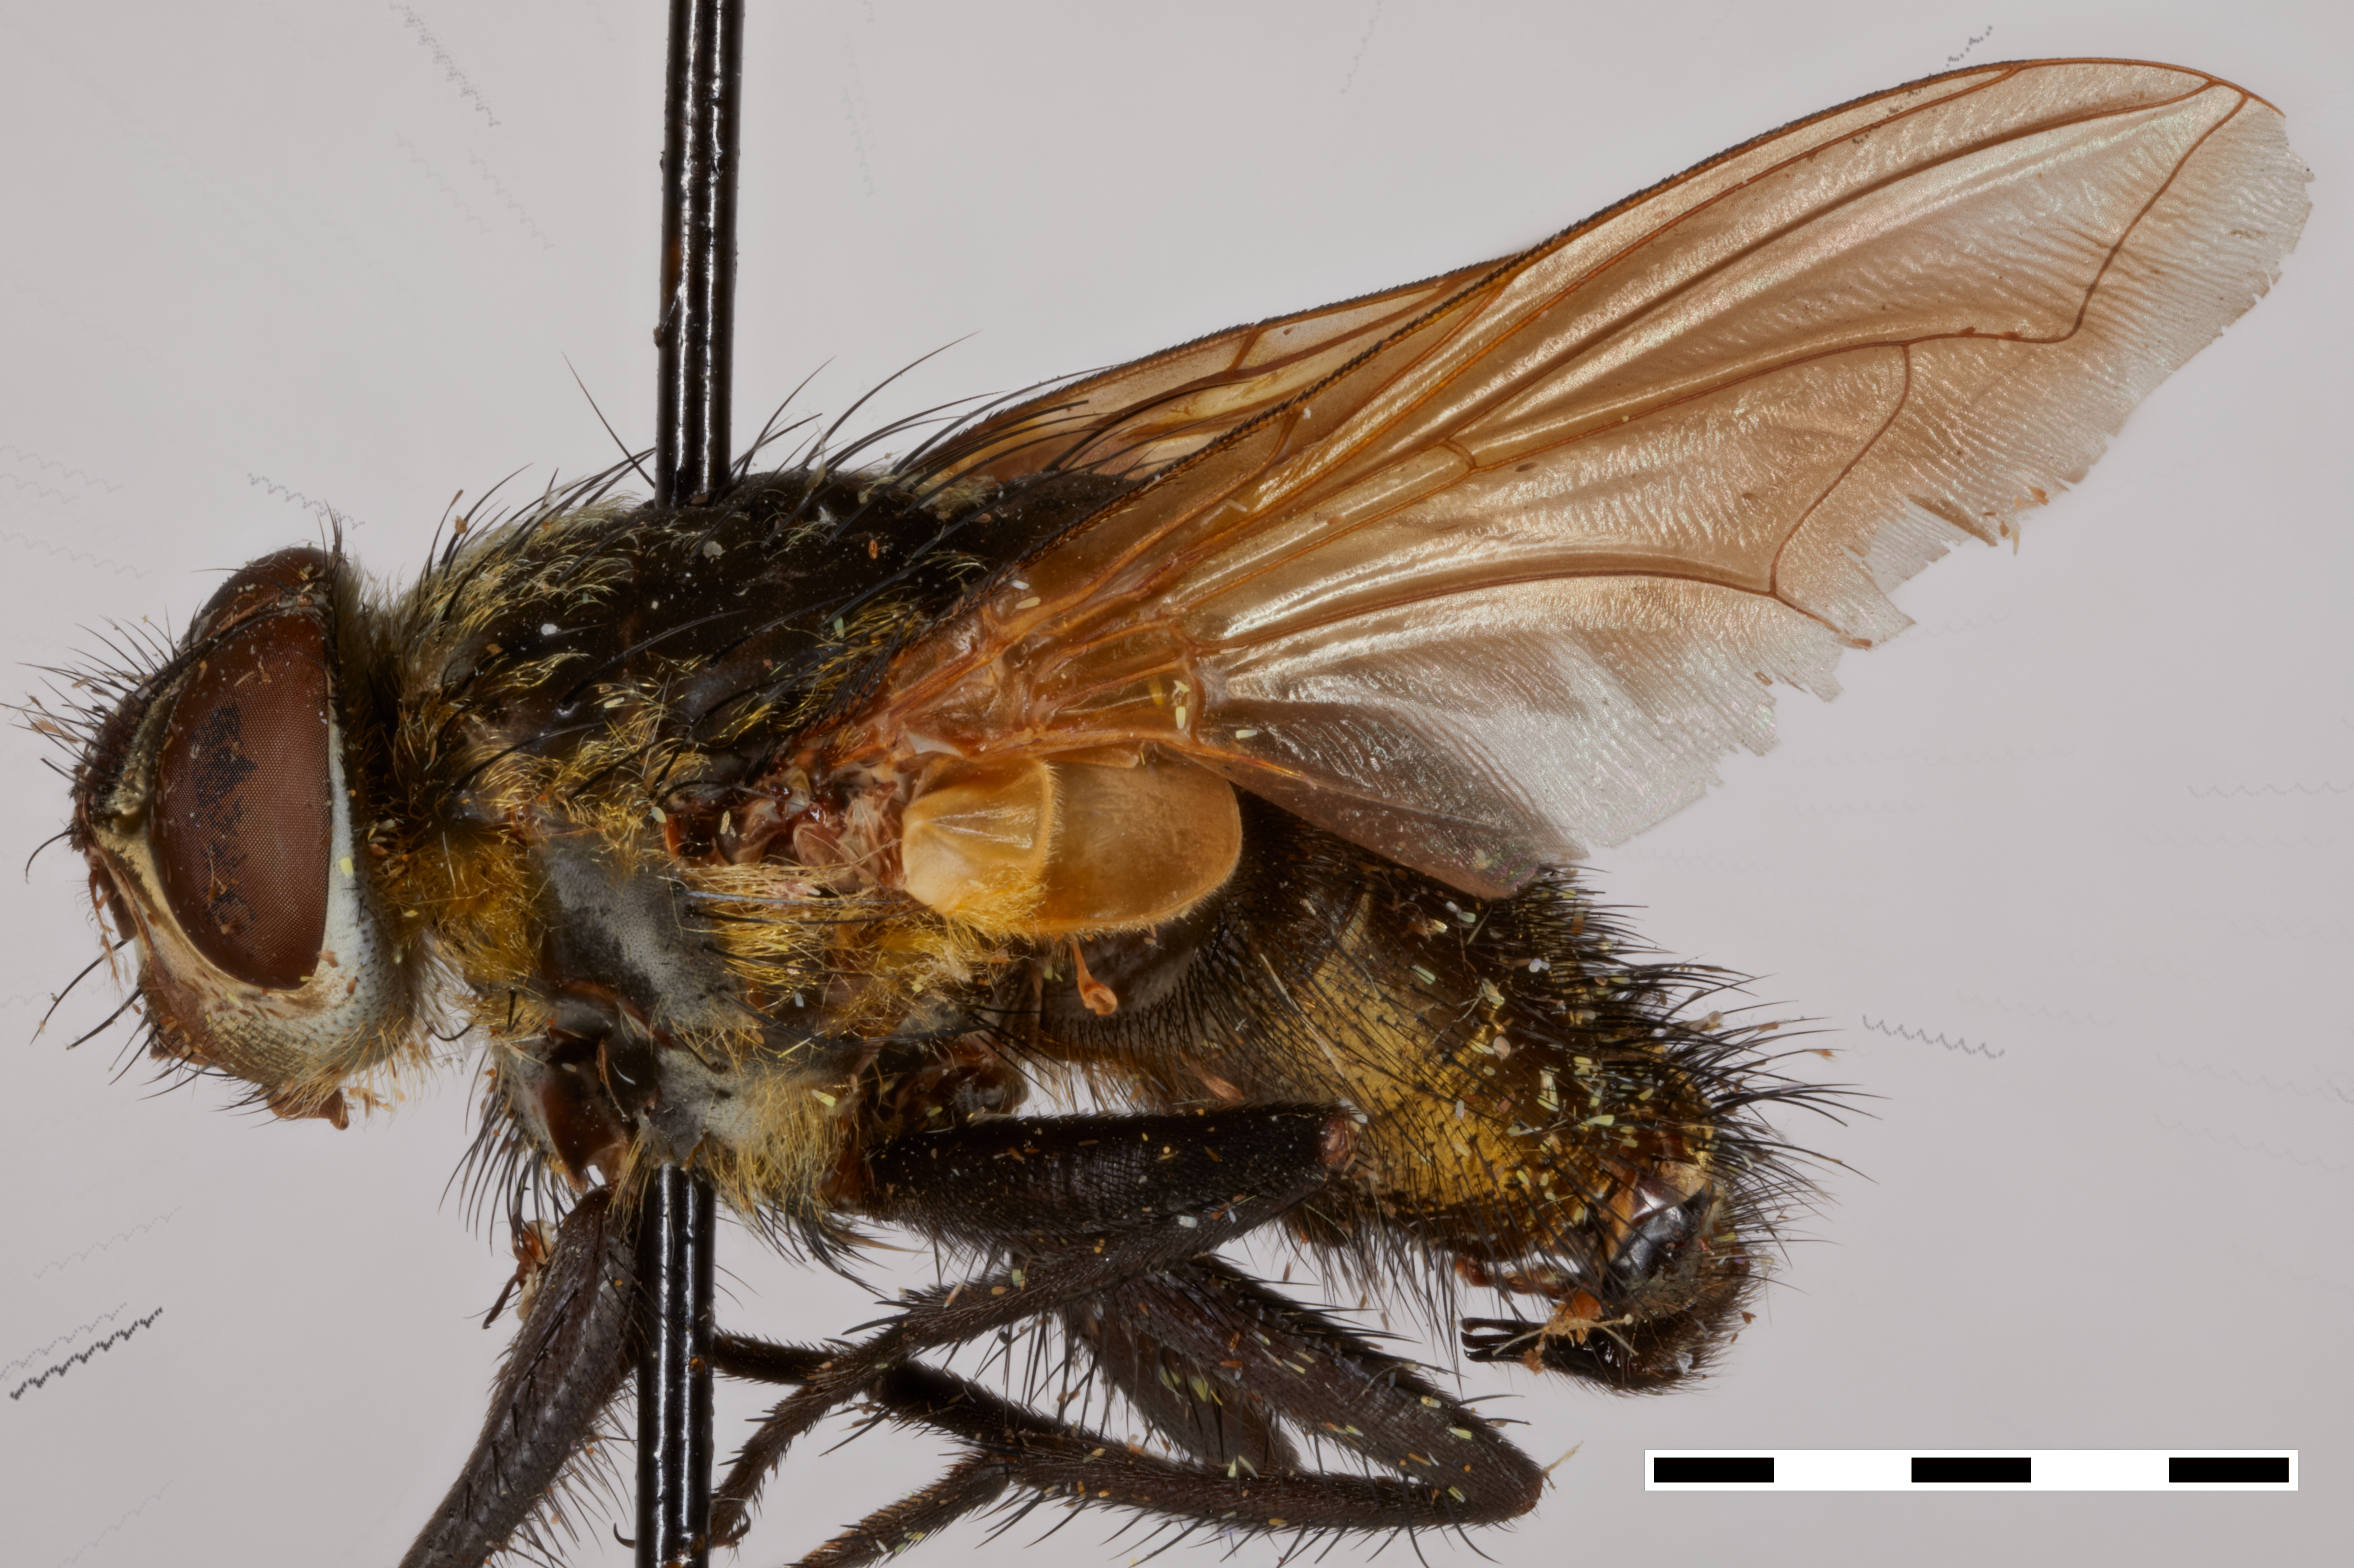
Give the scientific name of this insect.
Xanthotryxus mongol
